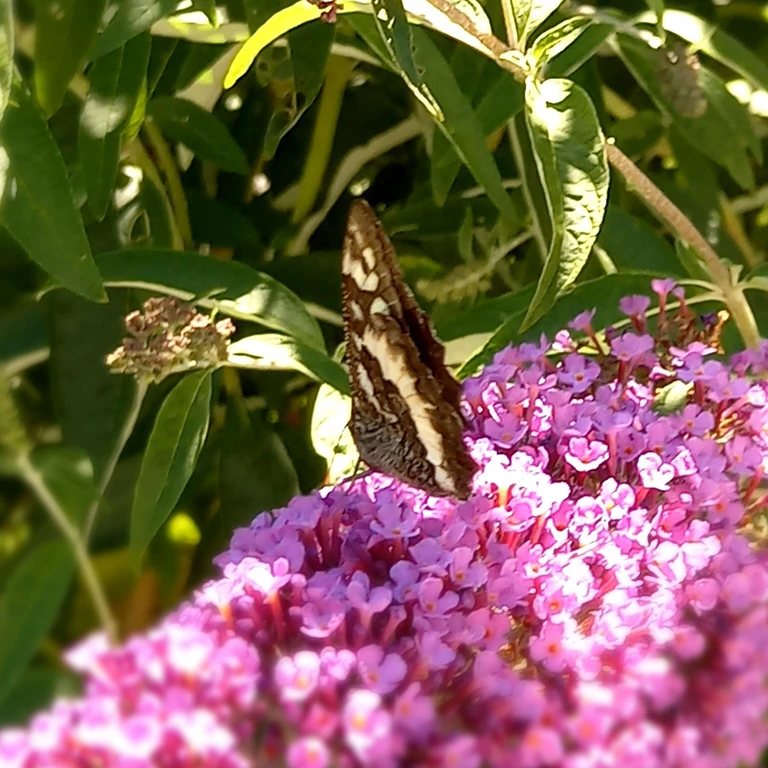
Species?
Brintesia circe
